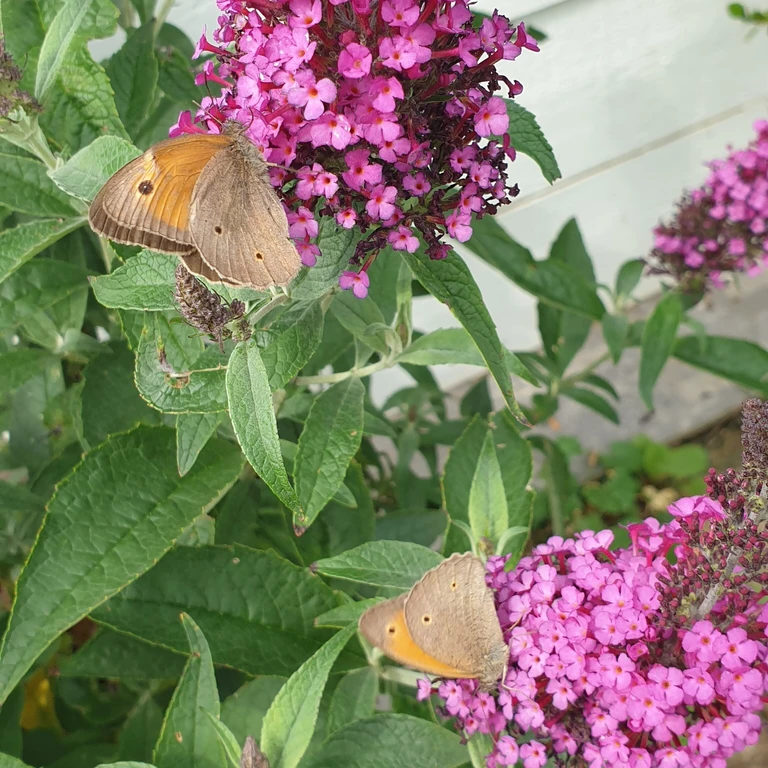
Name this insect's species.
Maniola jurtina
